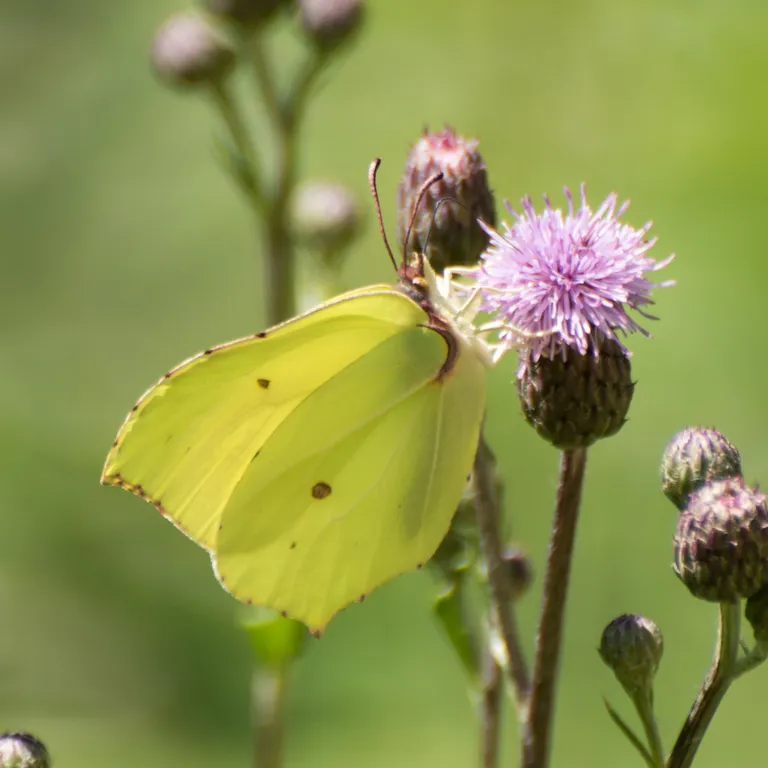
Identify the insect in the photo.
Gonepteryx rhamni
